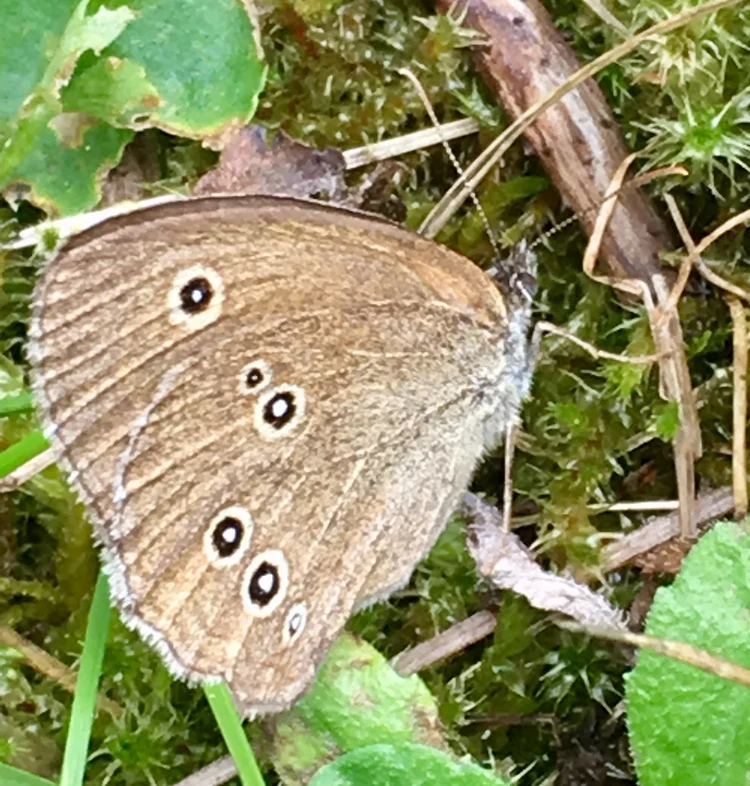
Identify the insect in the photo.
Aphantopus hyperantus
